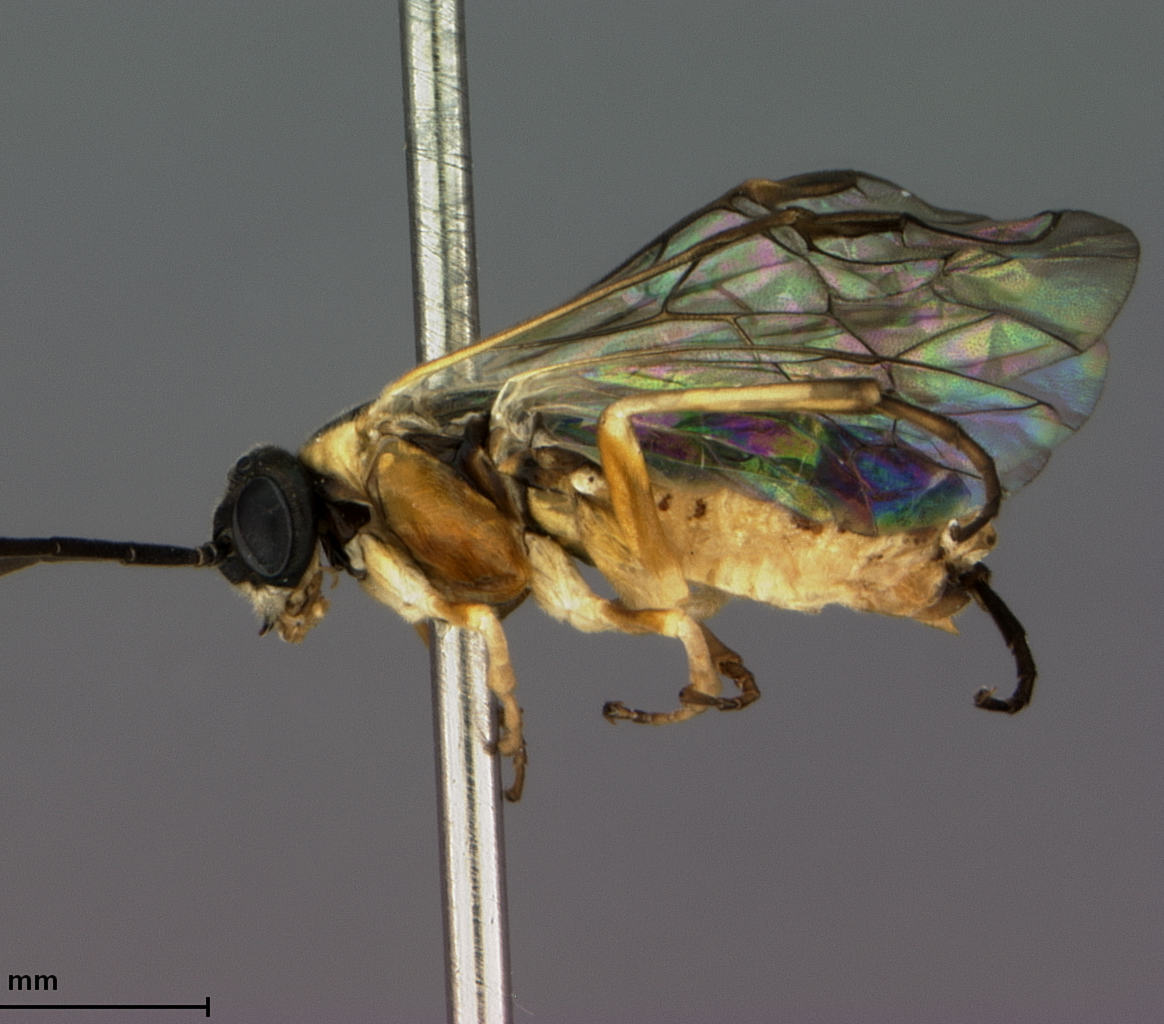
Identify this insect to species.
Nematus radialis
